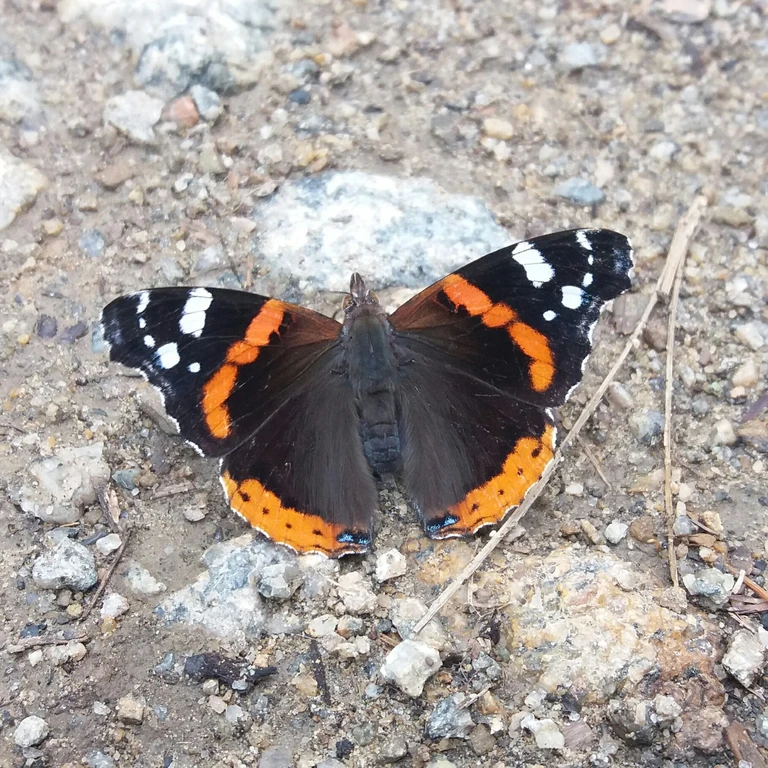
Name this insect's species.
Vanessa atalanta
